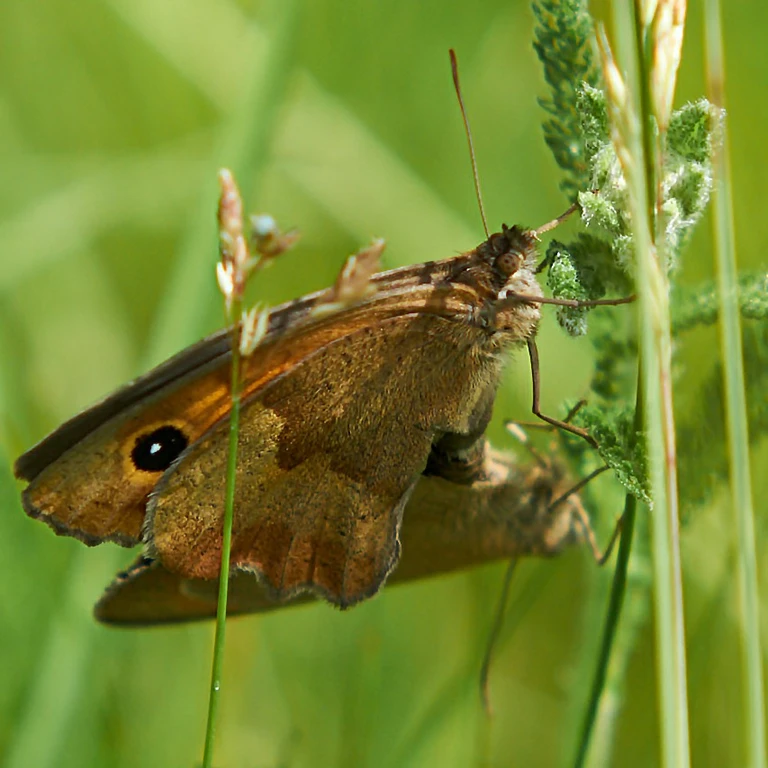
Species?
Maniola jurtina
